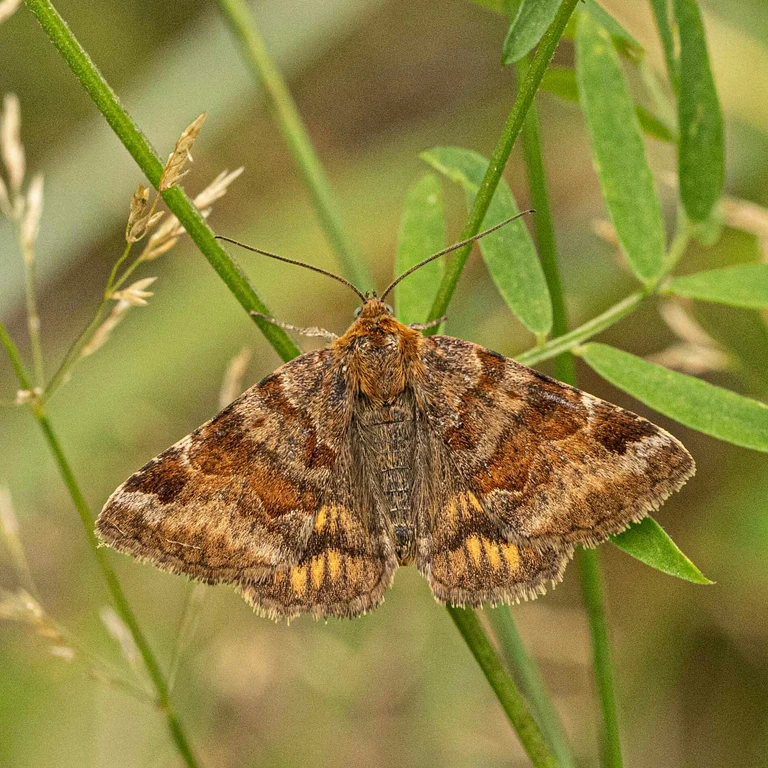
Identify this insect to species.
Euclidia glyphica
